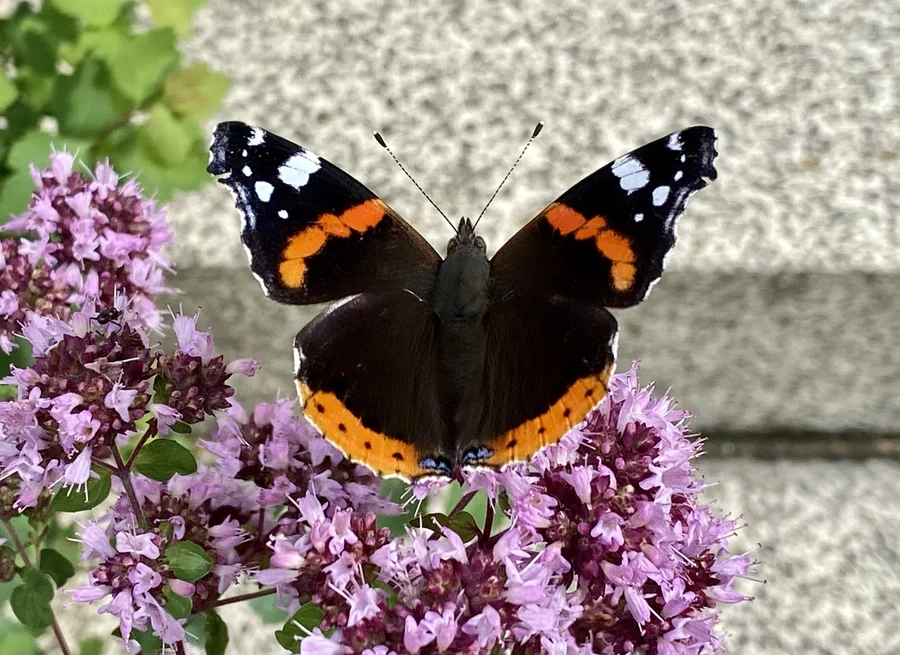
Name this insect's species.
Vanessa atalanta
